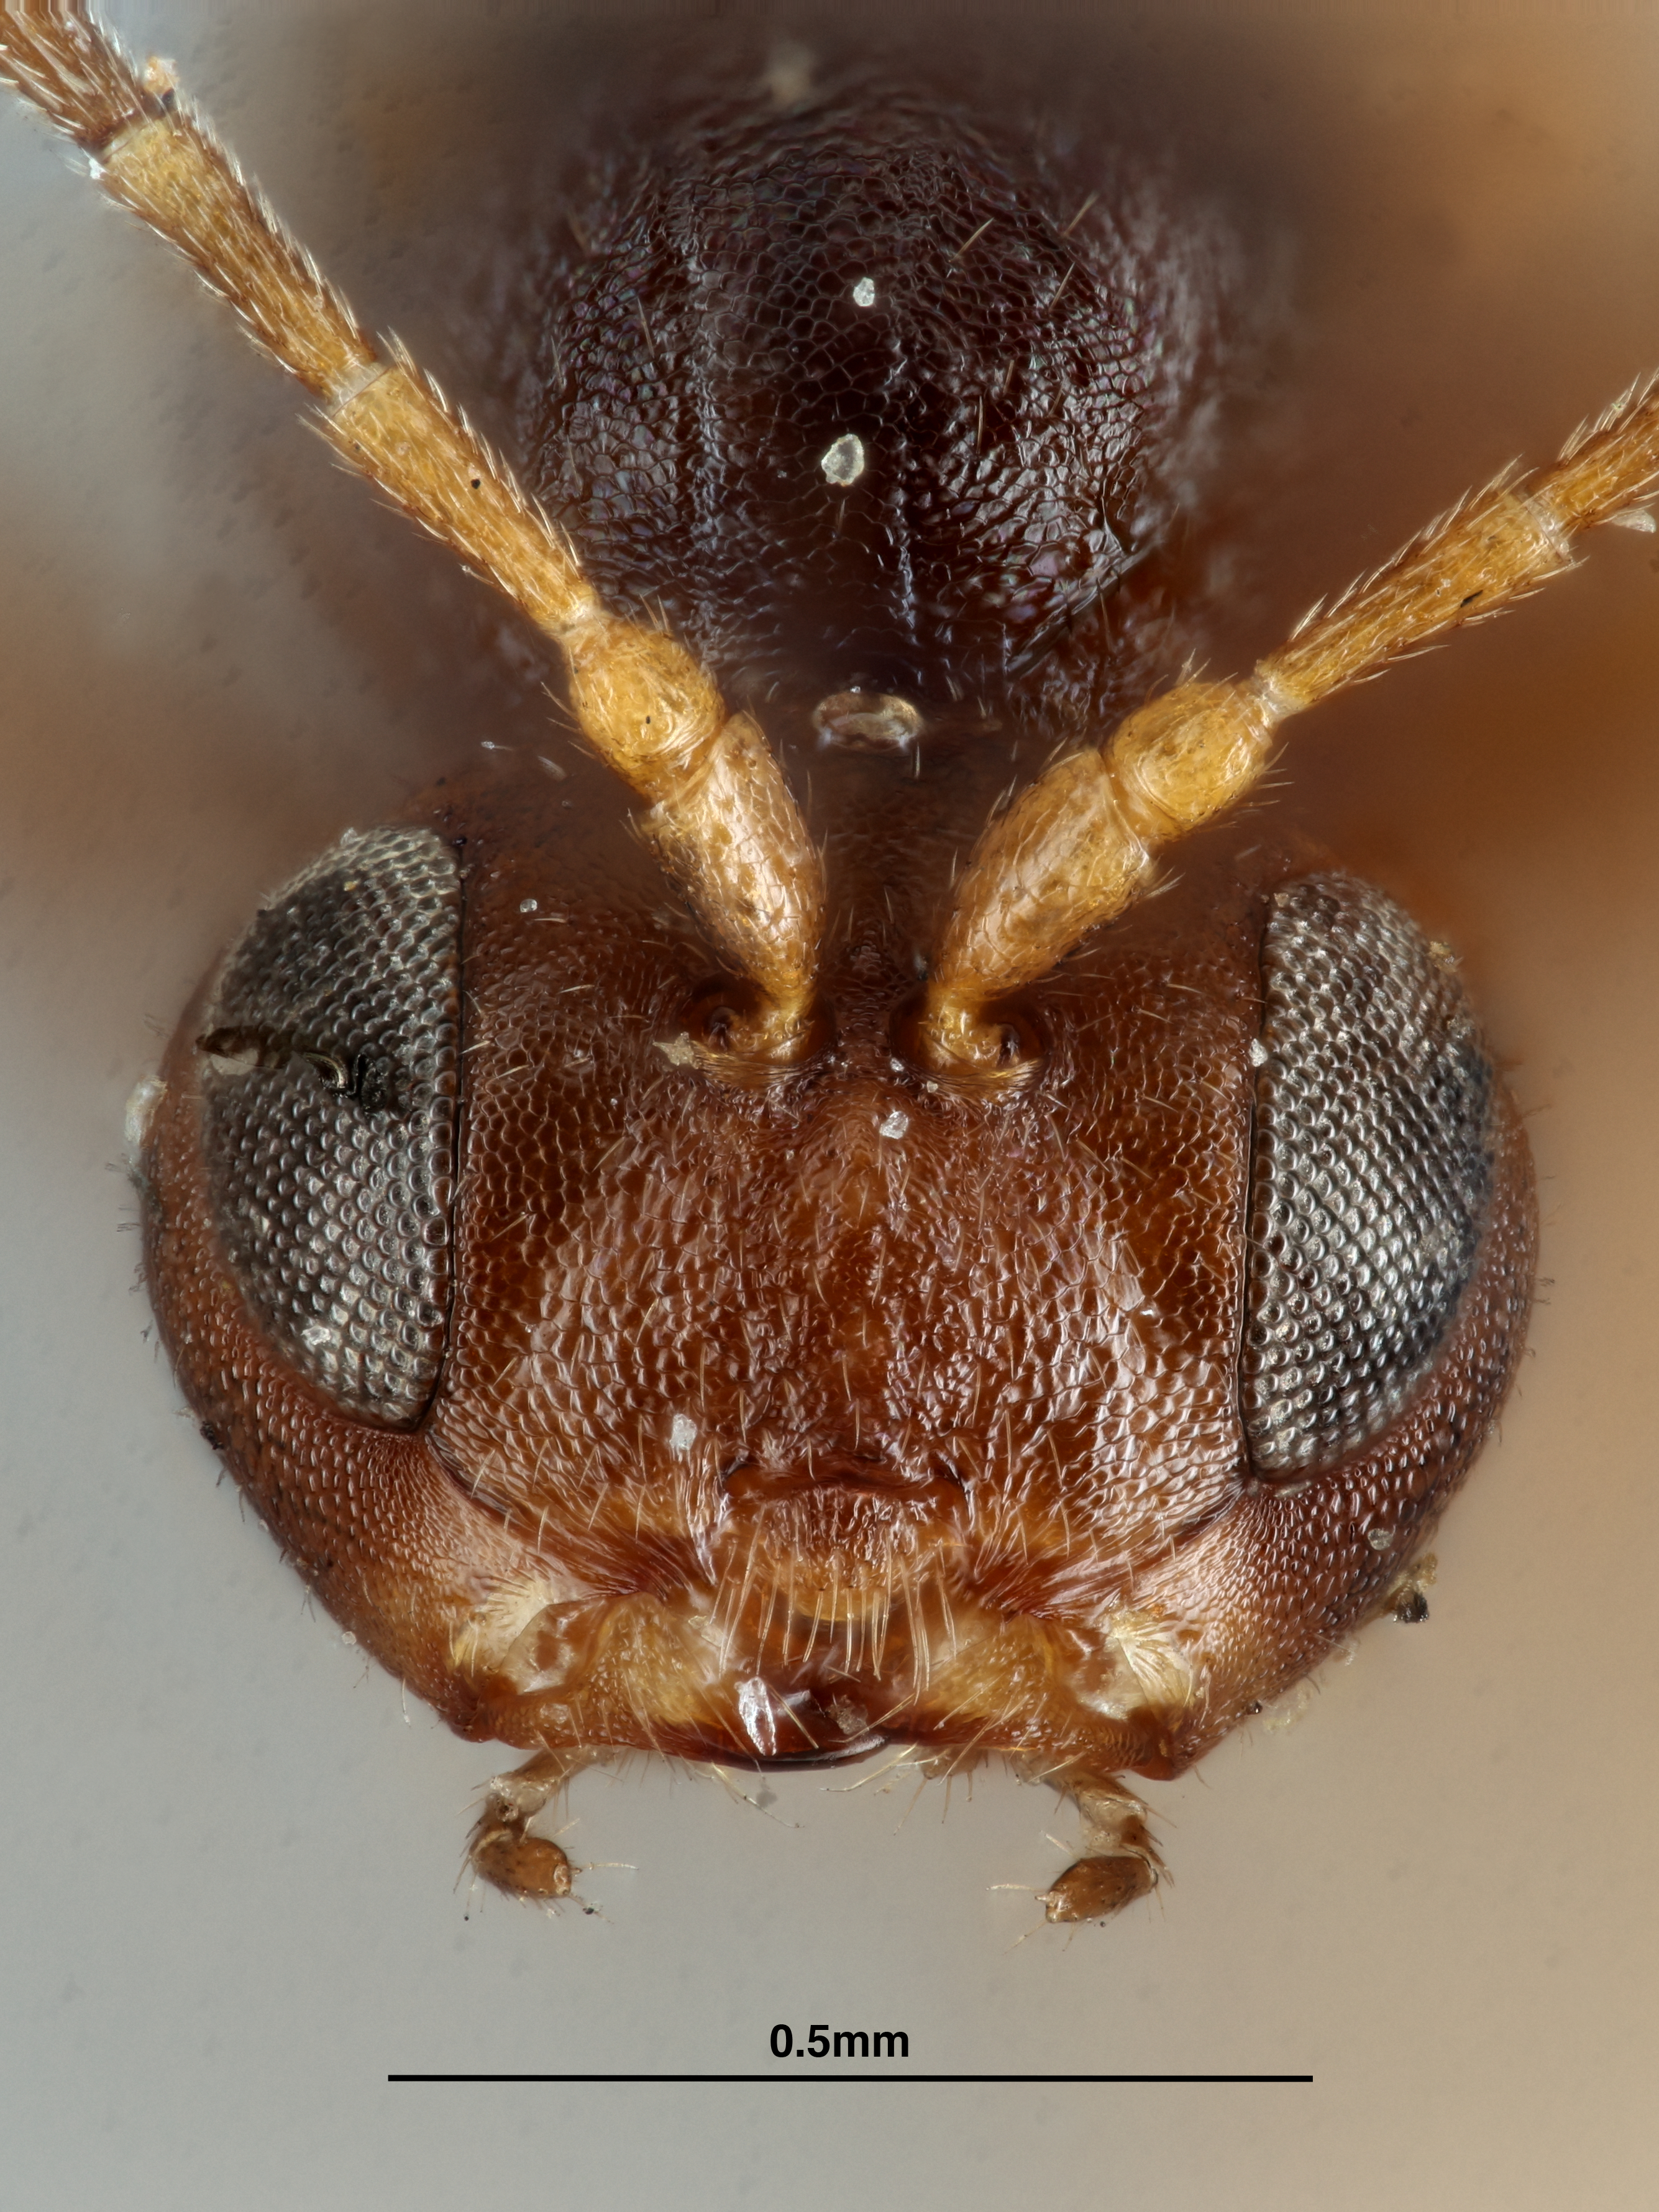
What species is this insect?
Compsodryoxenus illinoisensis
